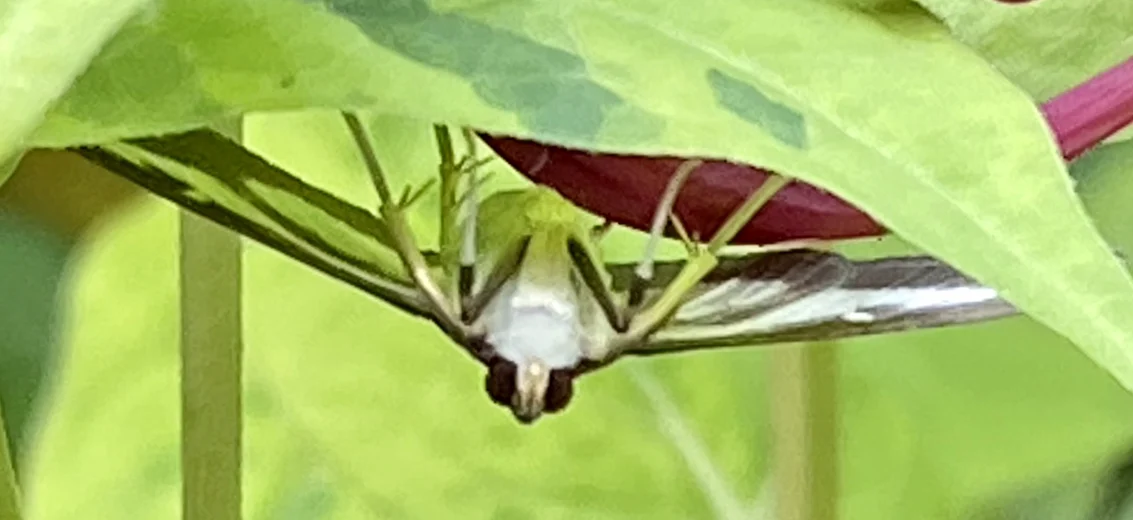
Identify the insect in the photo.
Cydalima perspectalis
